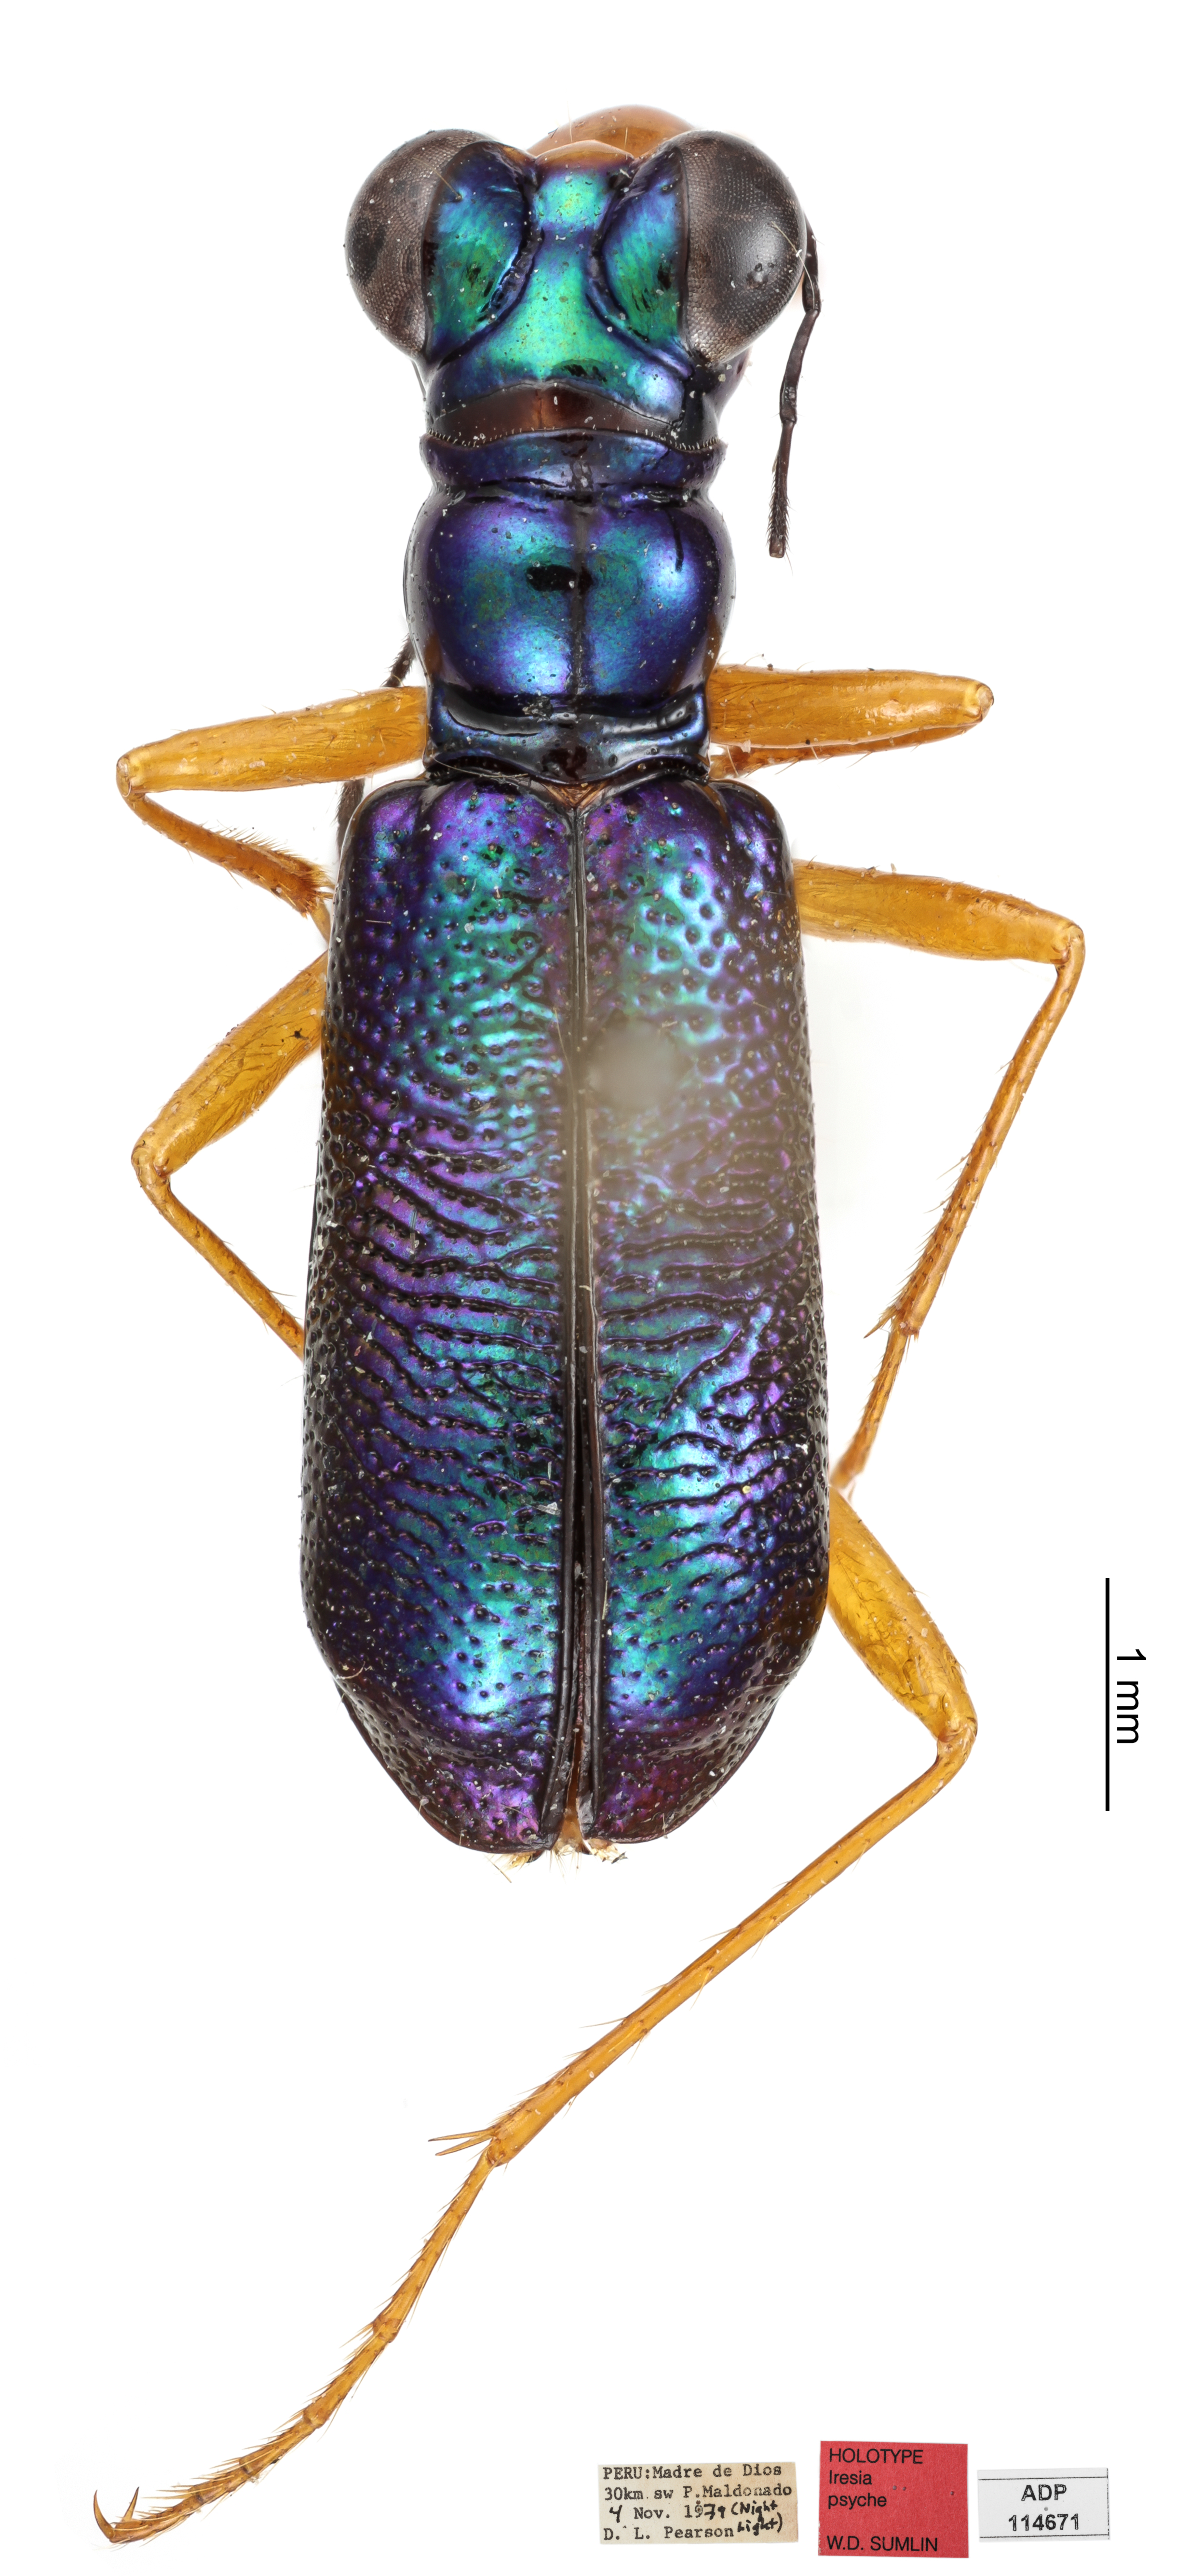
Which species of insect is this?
Iresia psyche
